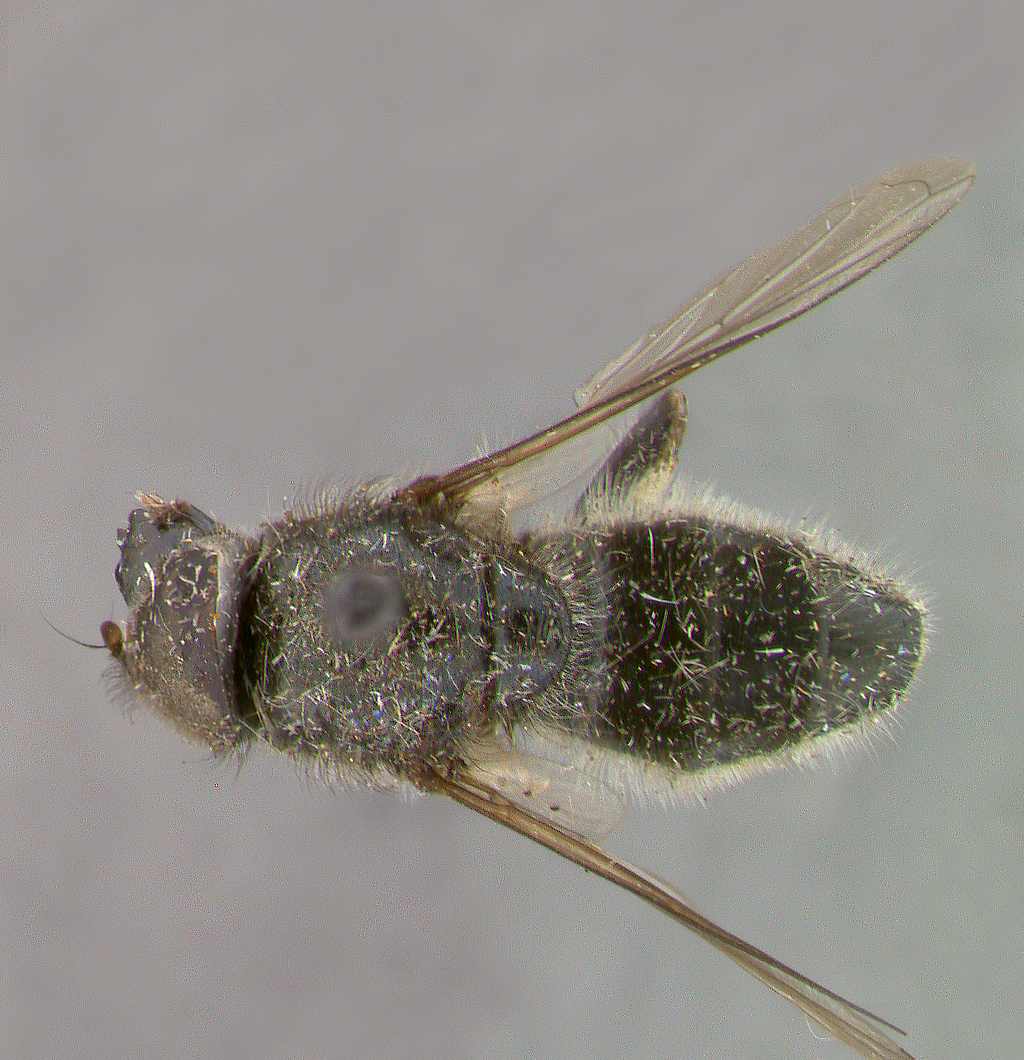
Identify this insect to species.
Cheilosia grahami
